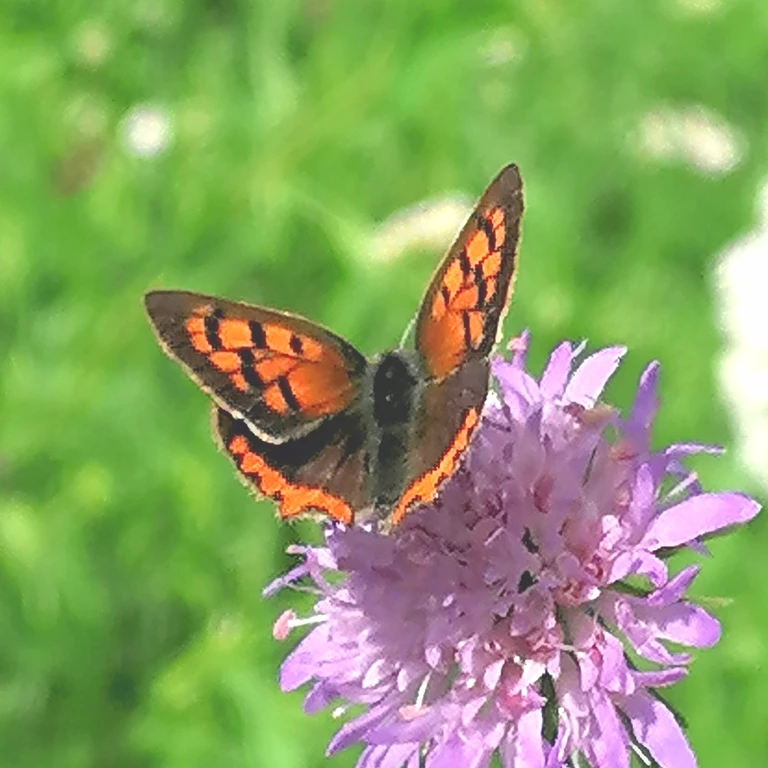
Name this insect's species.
Lycaena phlaeas
